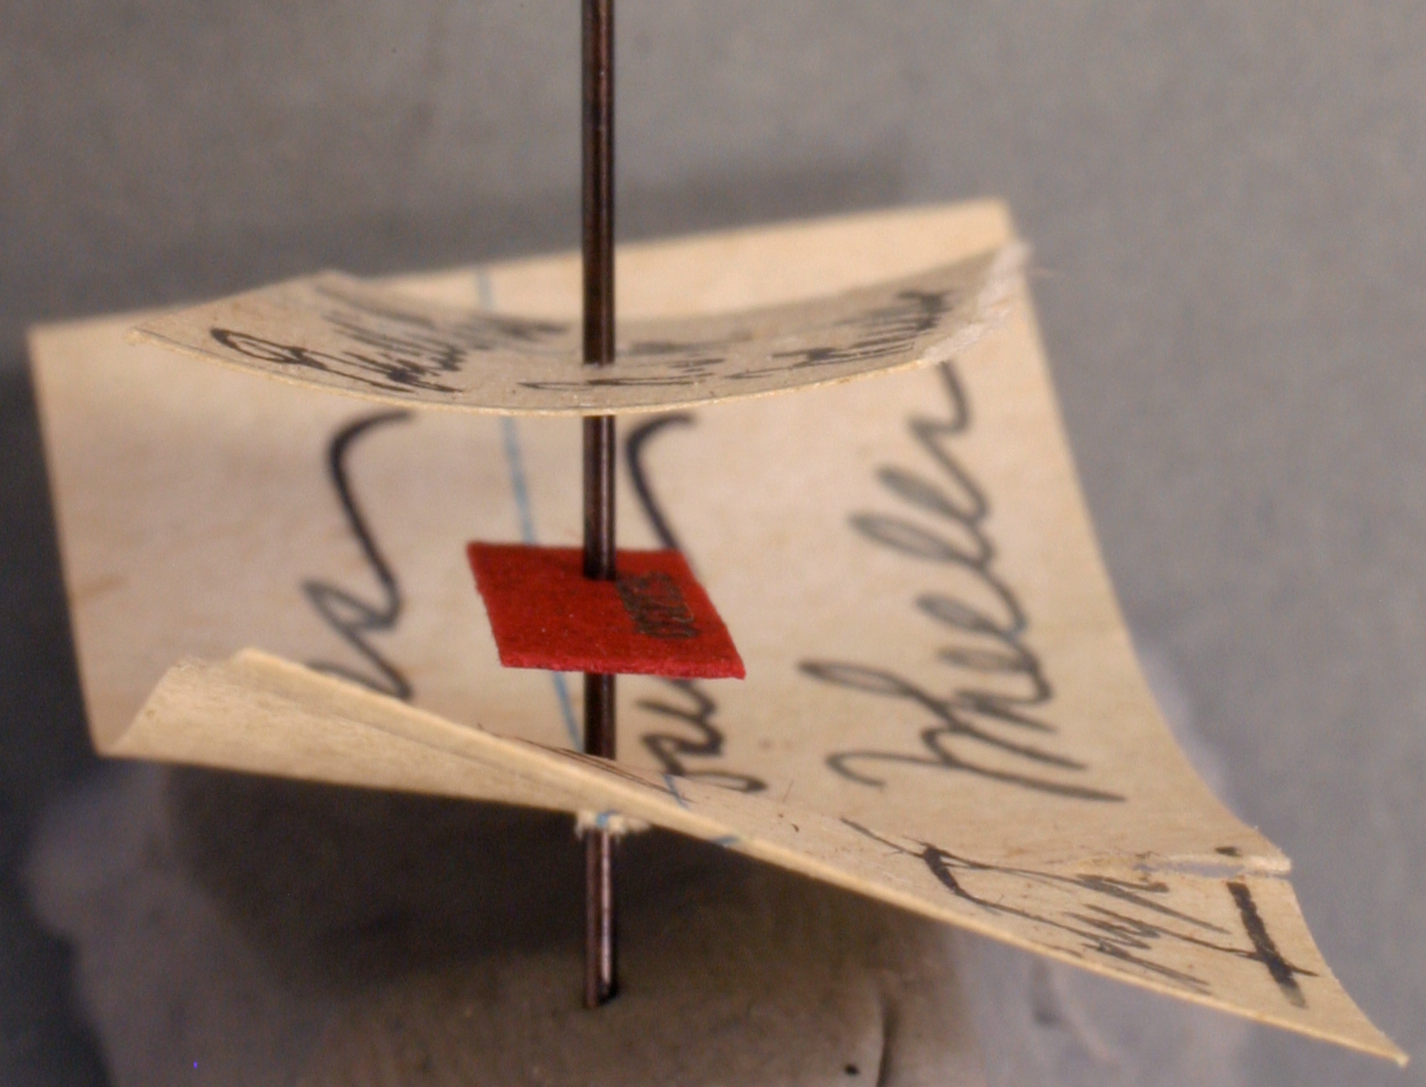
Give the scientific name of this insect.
Phyracaces ficosus
